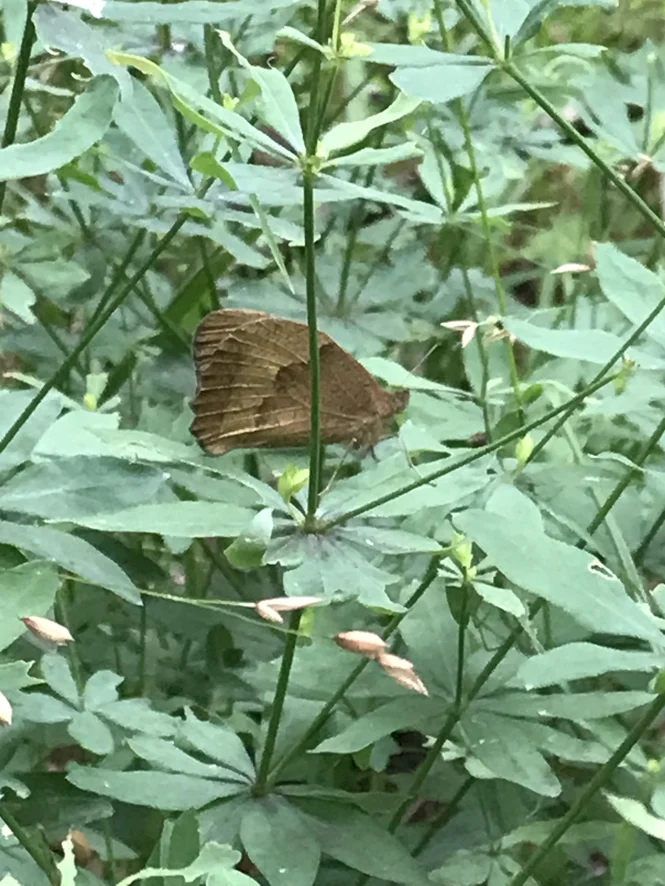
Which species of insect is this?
Maniola jurtina
